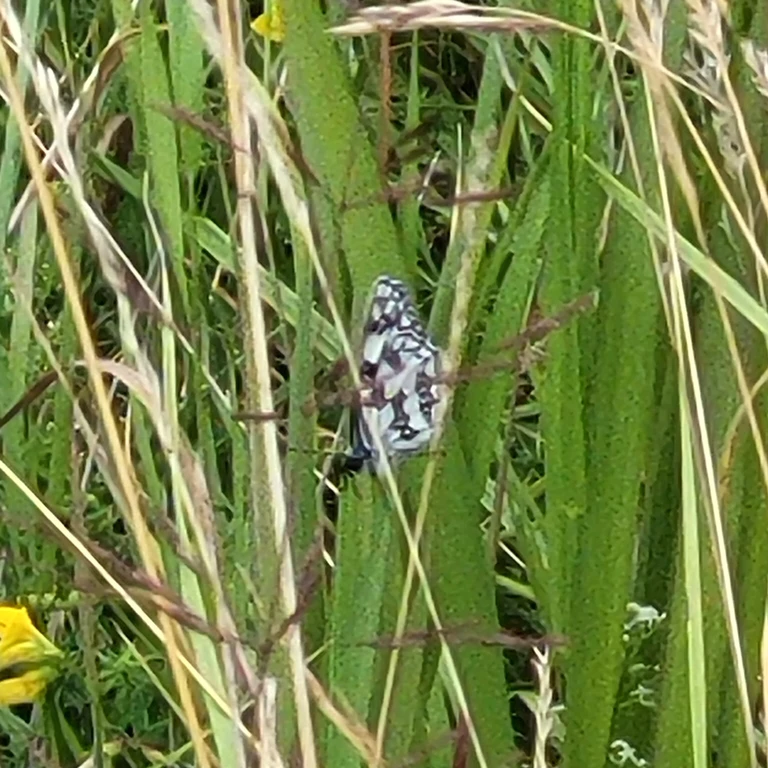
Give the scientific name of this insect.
Melanargia galathea
